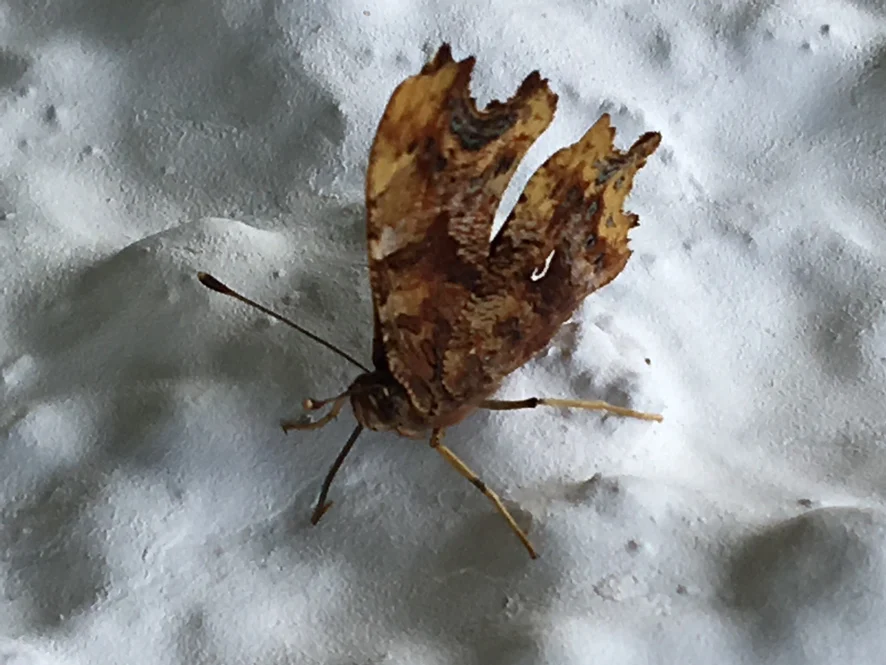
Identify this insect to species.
Polygonia c-album
